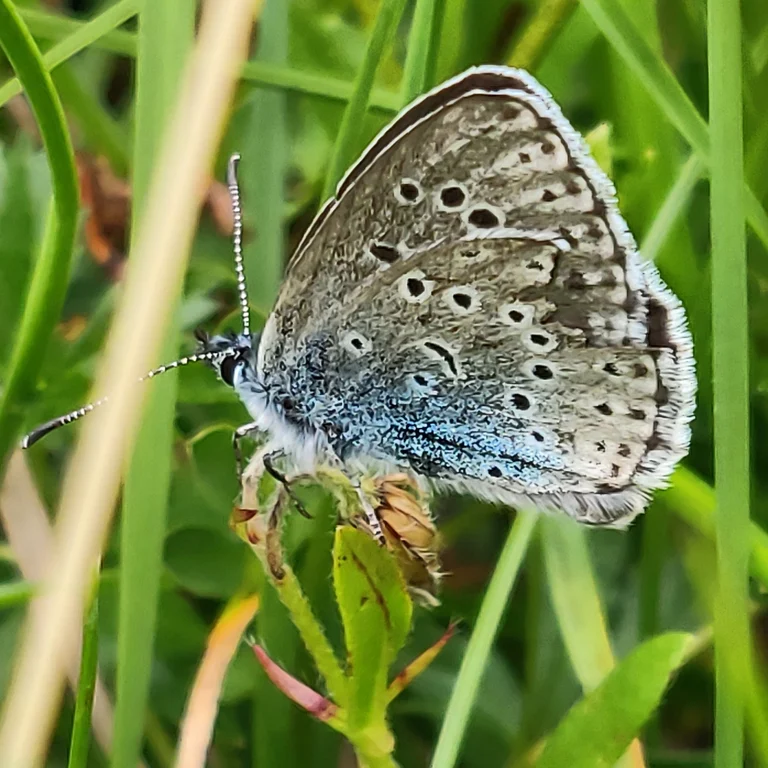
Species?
Phengaris arion (also Maculinea arion)
